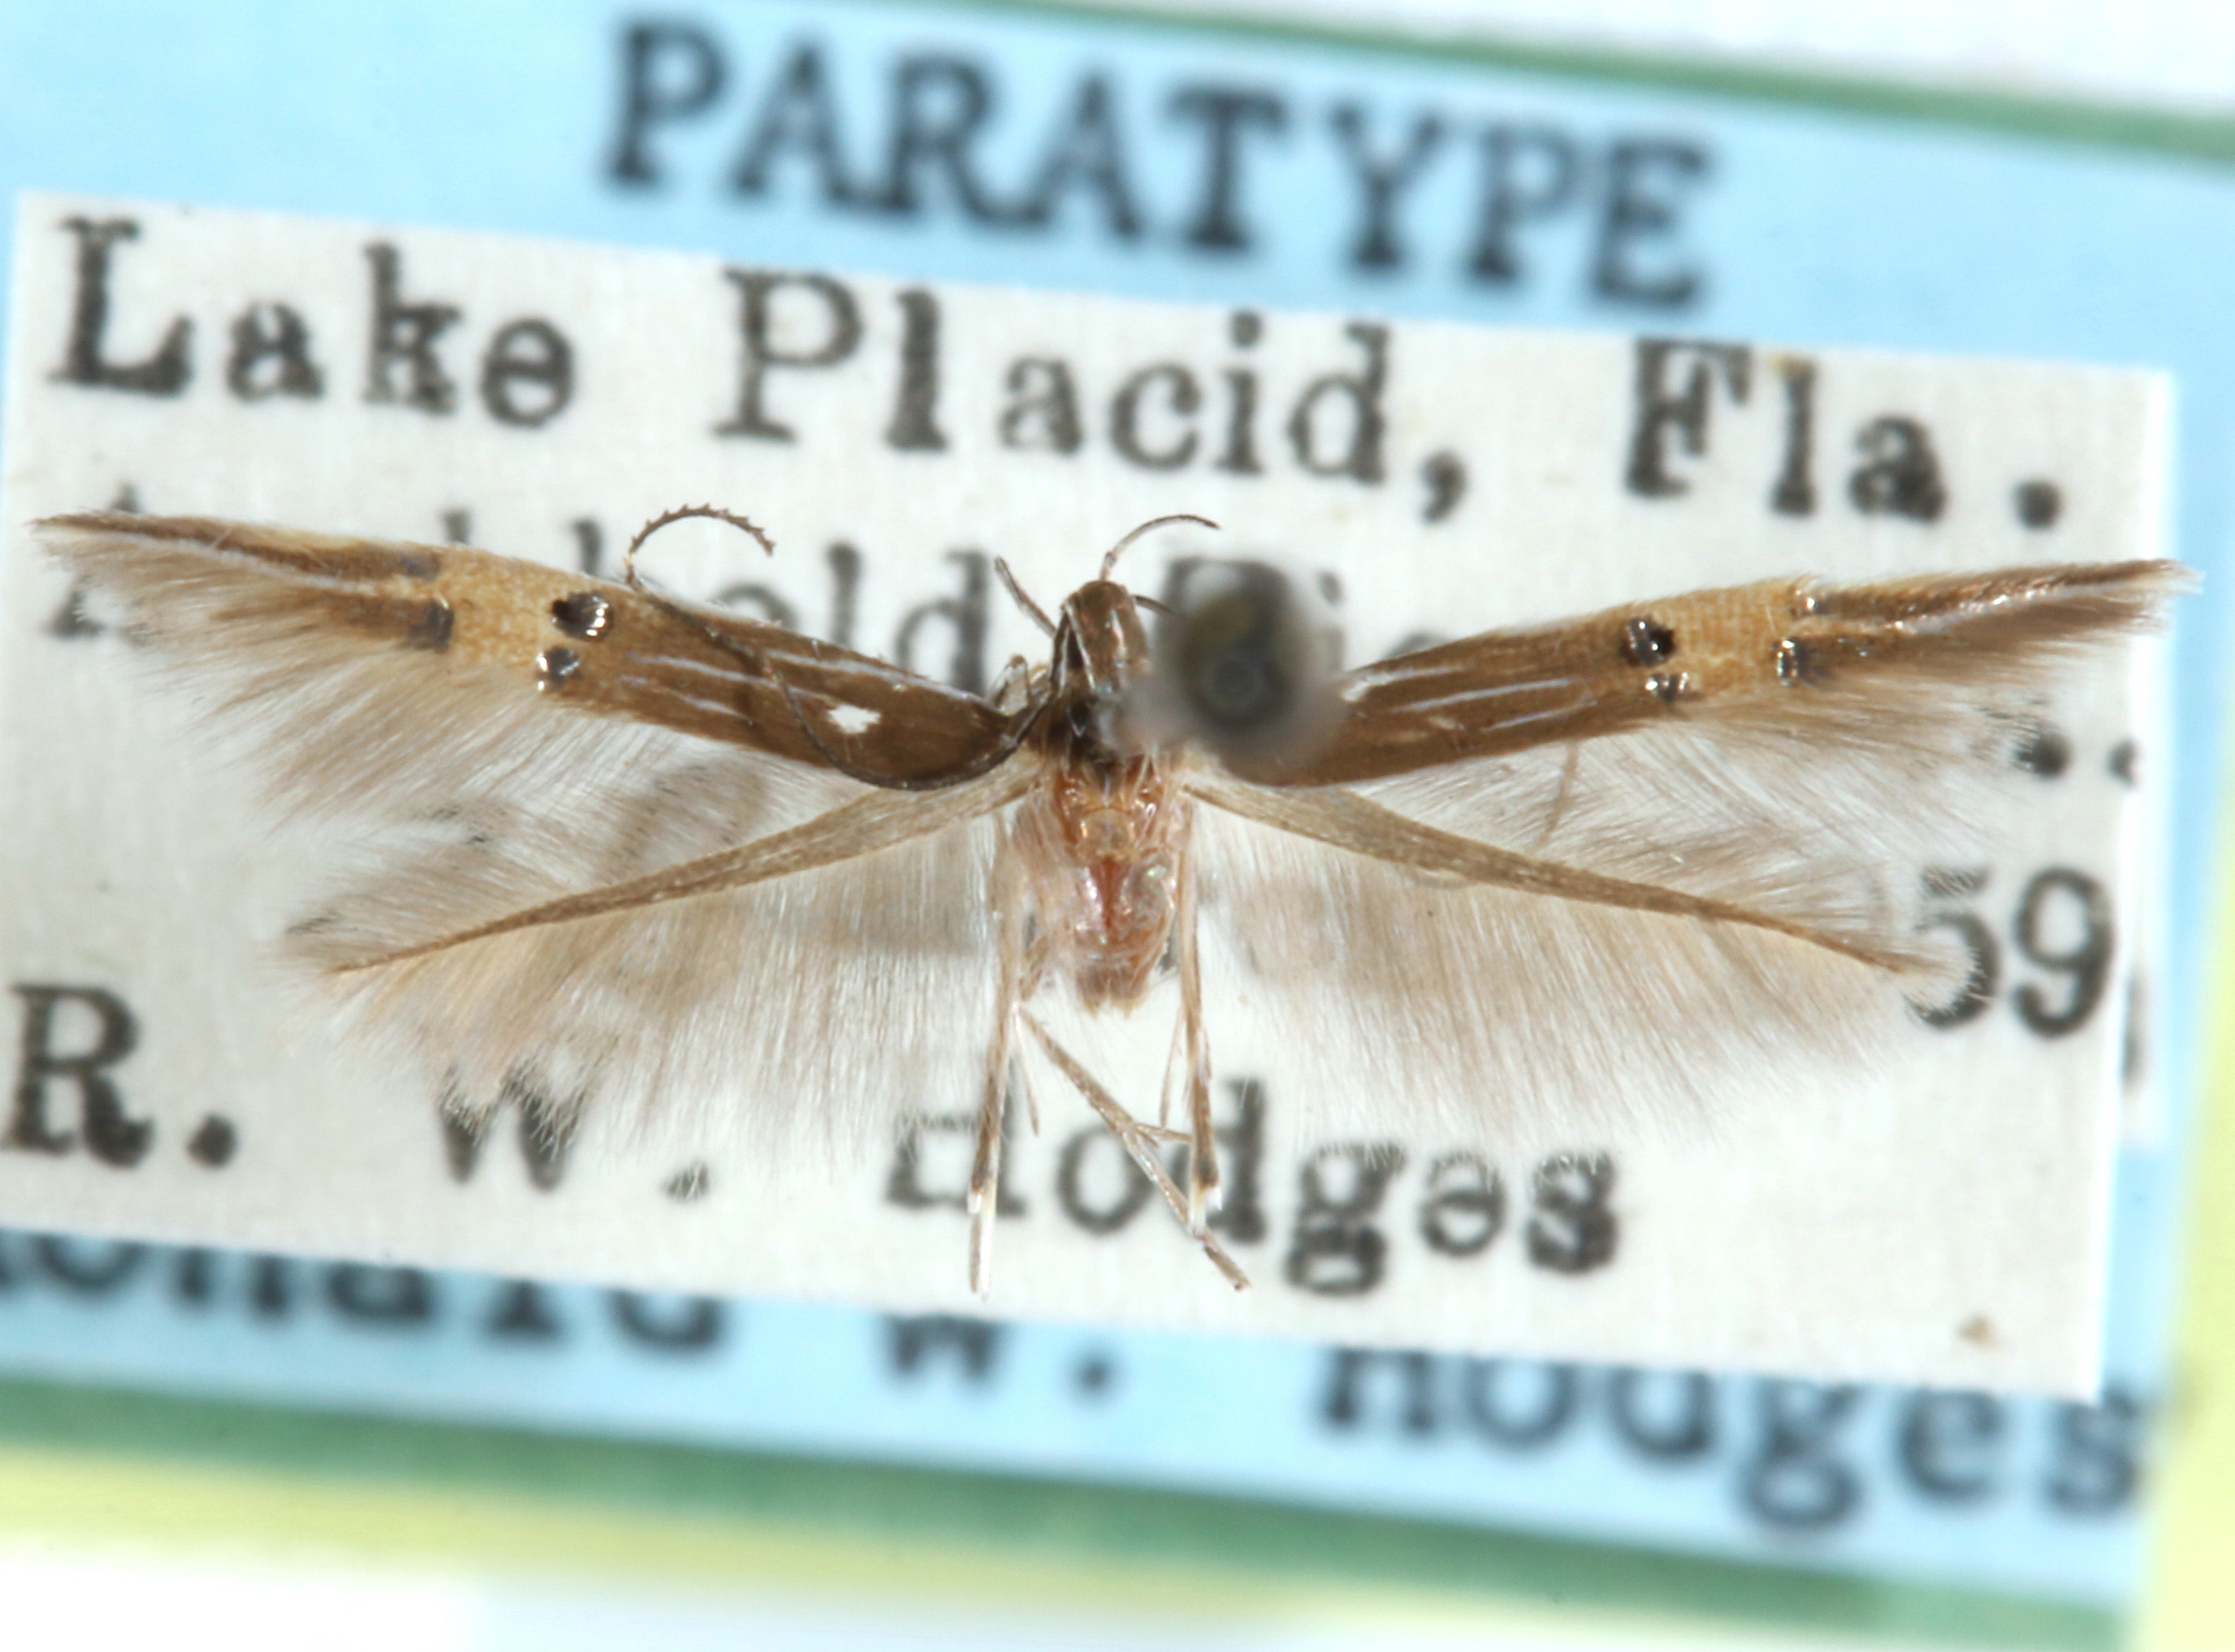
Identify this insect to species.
Cosmopterix ebriola
